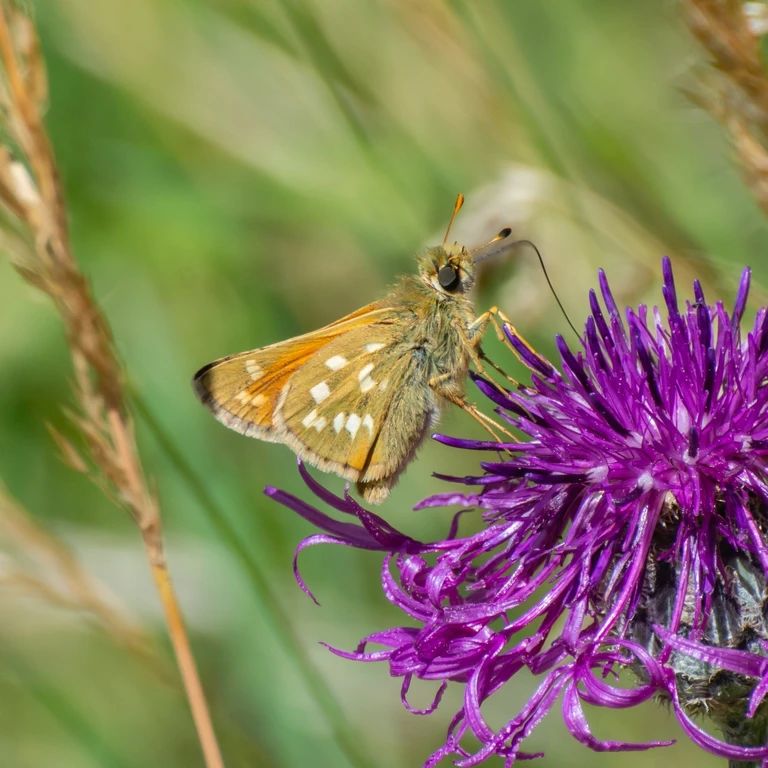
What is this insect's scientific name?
Hesperia comma
